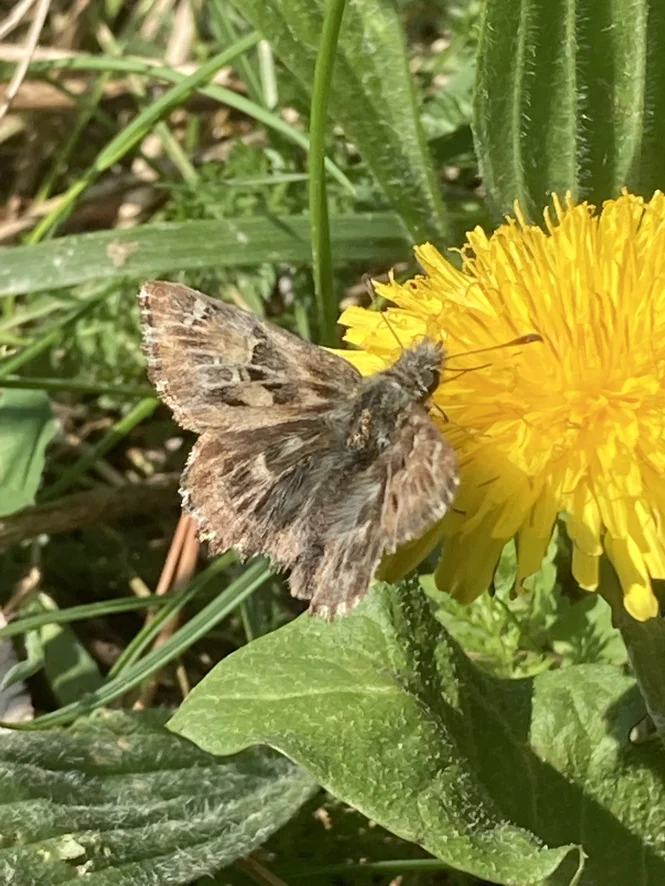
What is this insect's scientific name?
Carcharodus alceae
